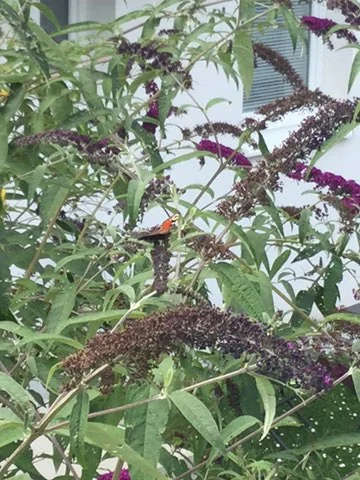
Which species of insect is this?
Aglais io
